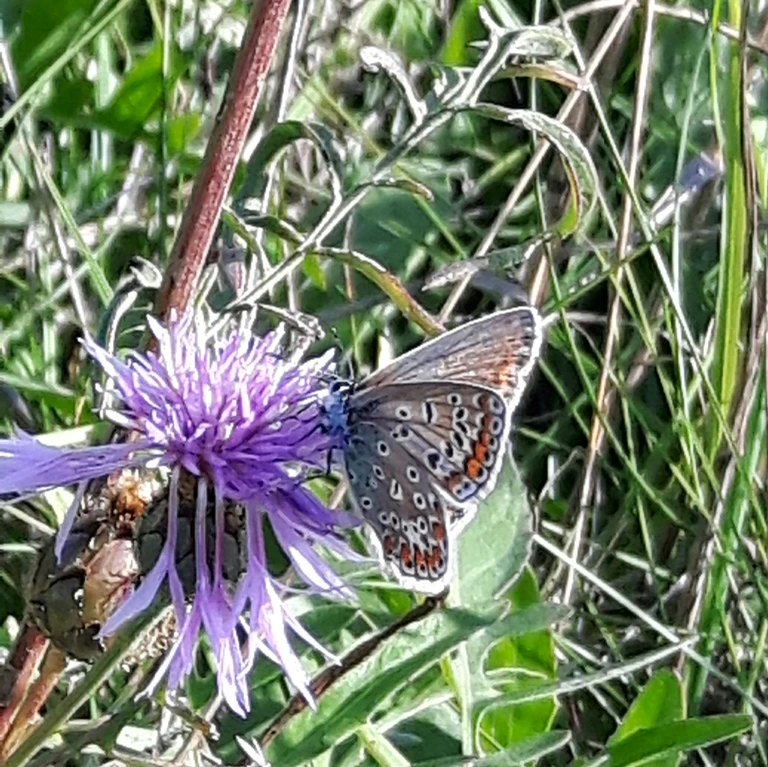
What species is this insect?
Polyommatus icarus
